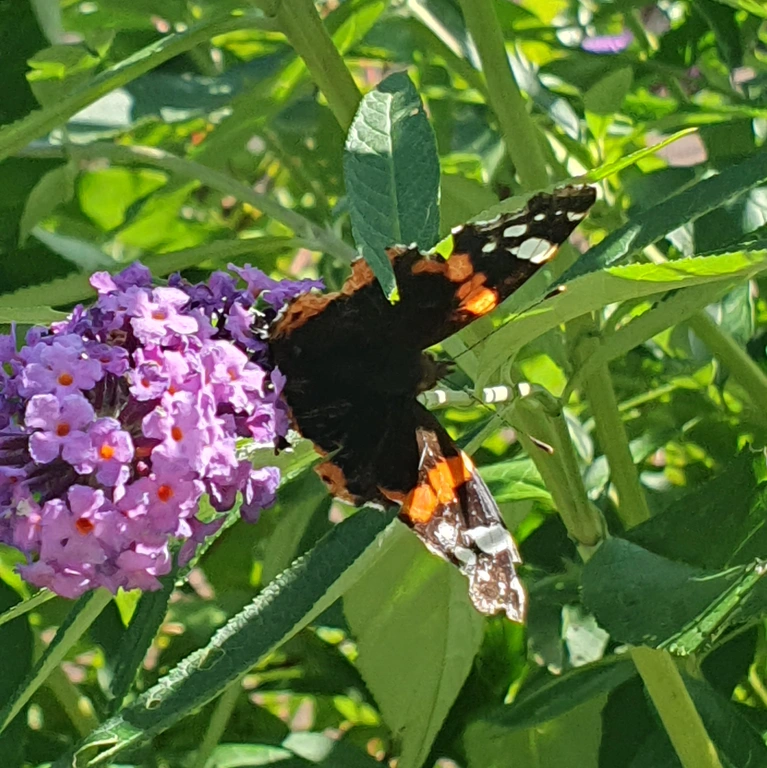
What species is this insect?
Vanessa atalanta
